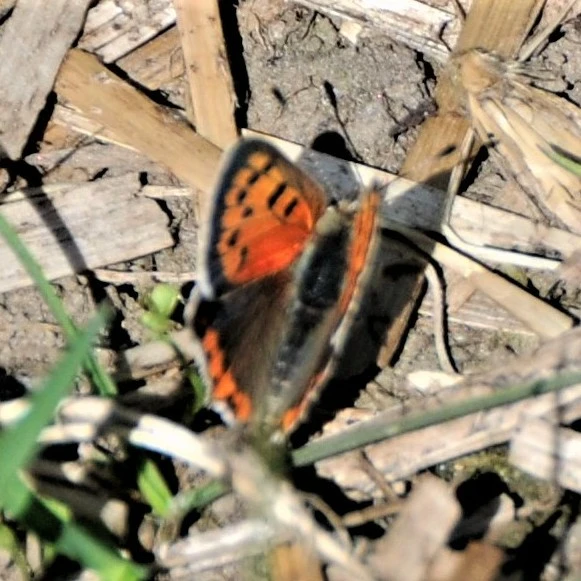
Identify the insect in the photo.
Lycaena phlaeas
